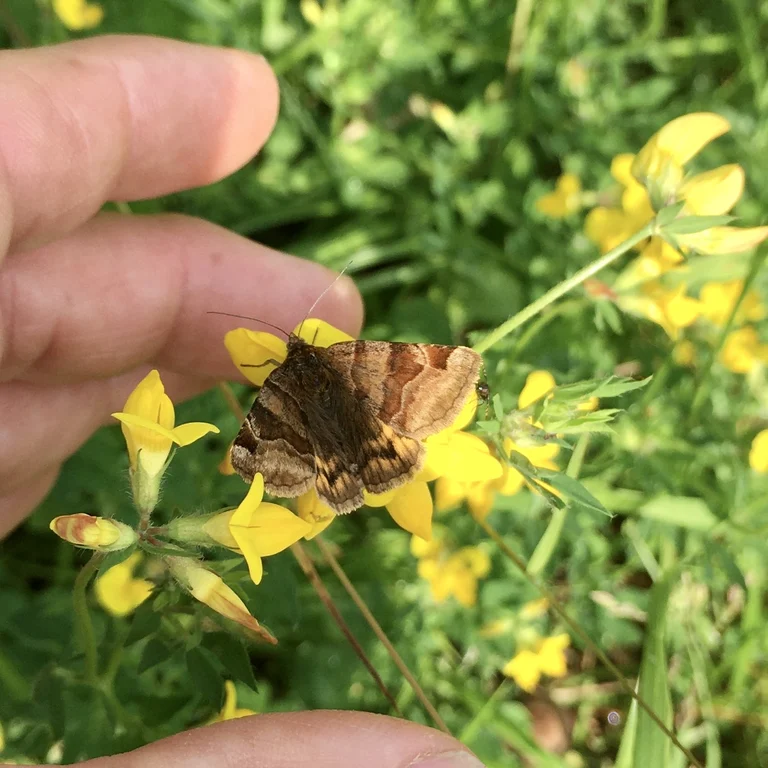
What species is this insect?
Euclidia glyphica
